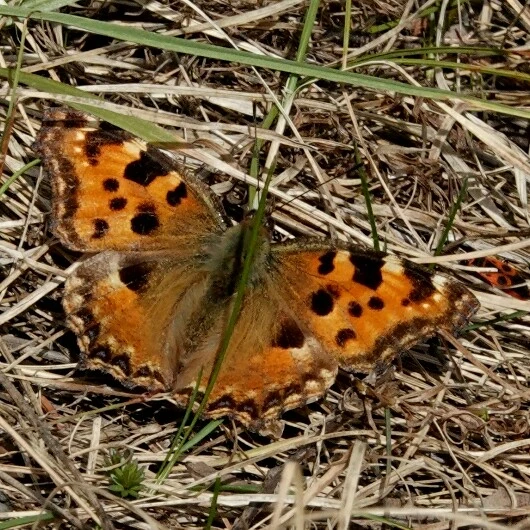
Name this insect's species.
Nymphalis polychloros
